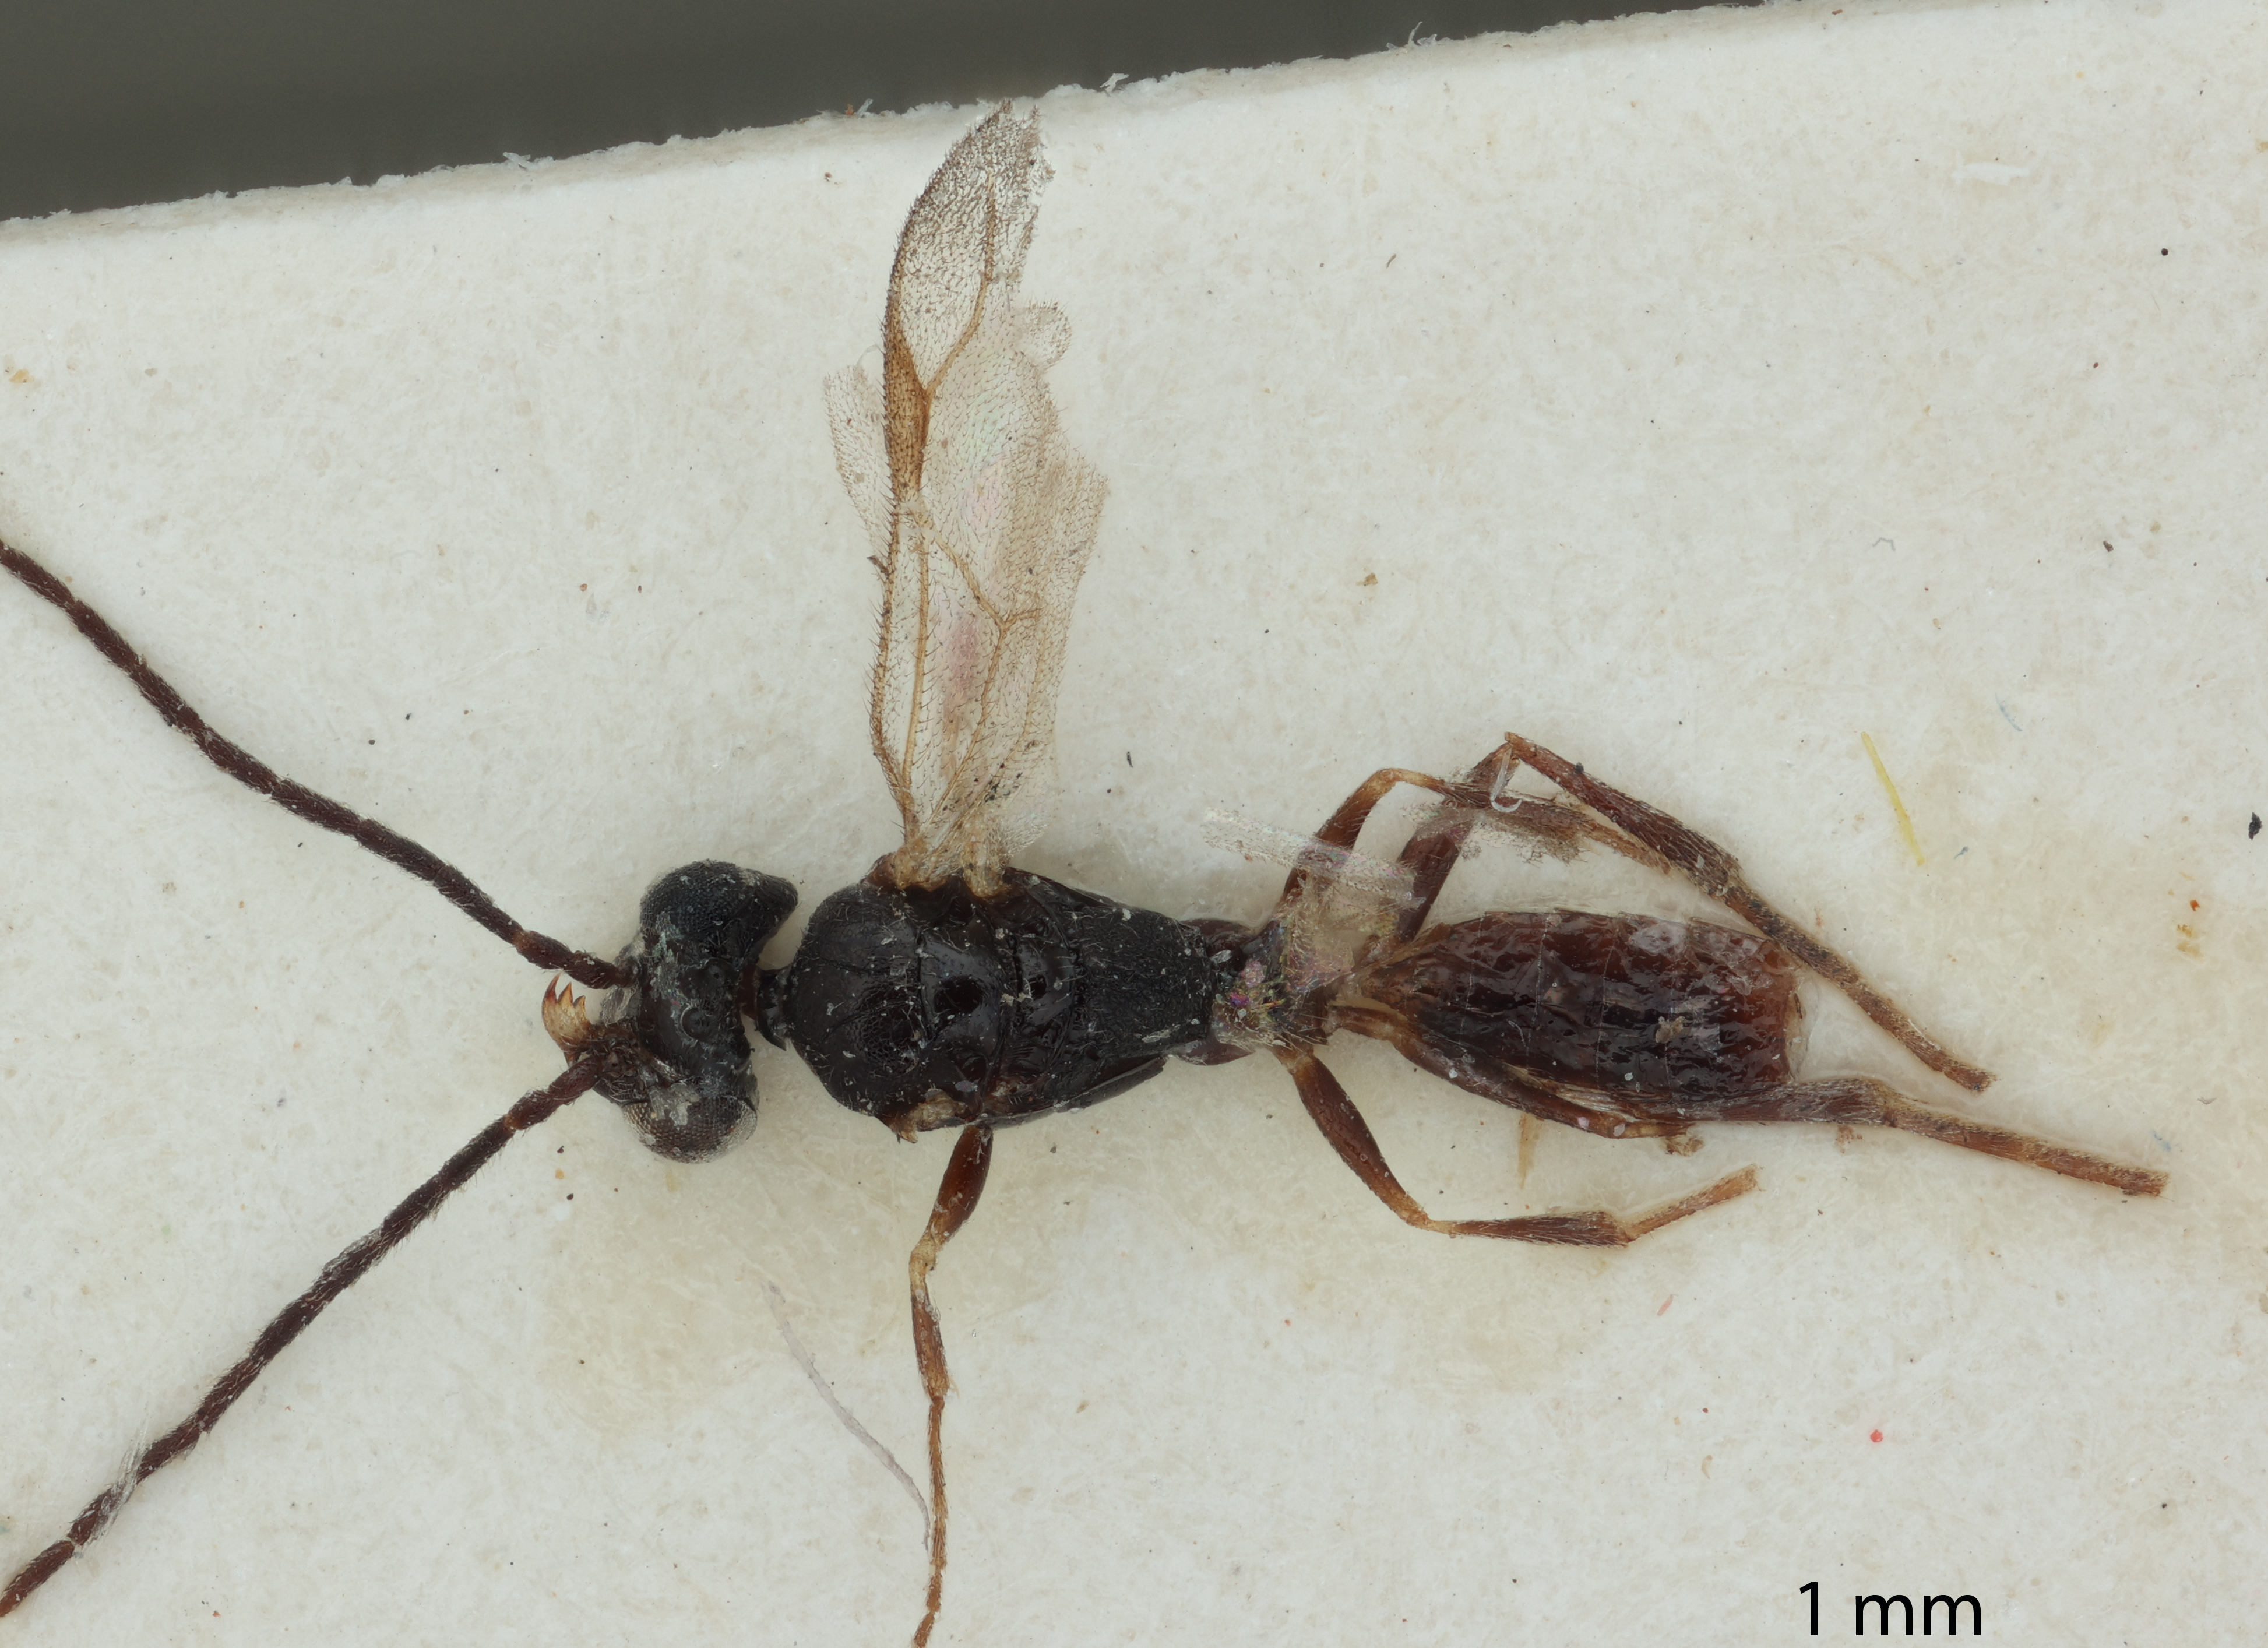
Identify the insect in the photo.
Labeo longitarsis
